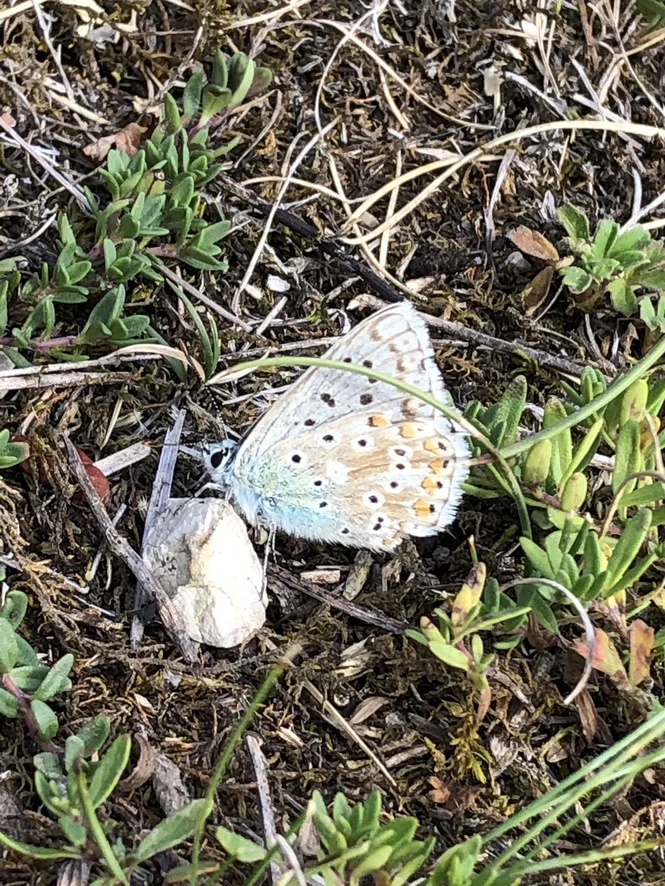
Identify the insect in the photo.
Lysandra coridon
